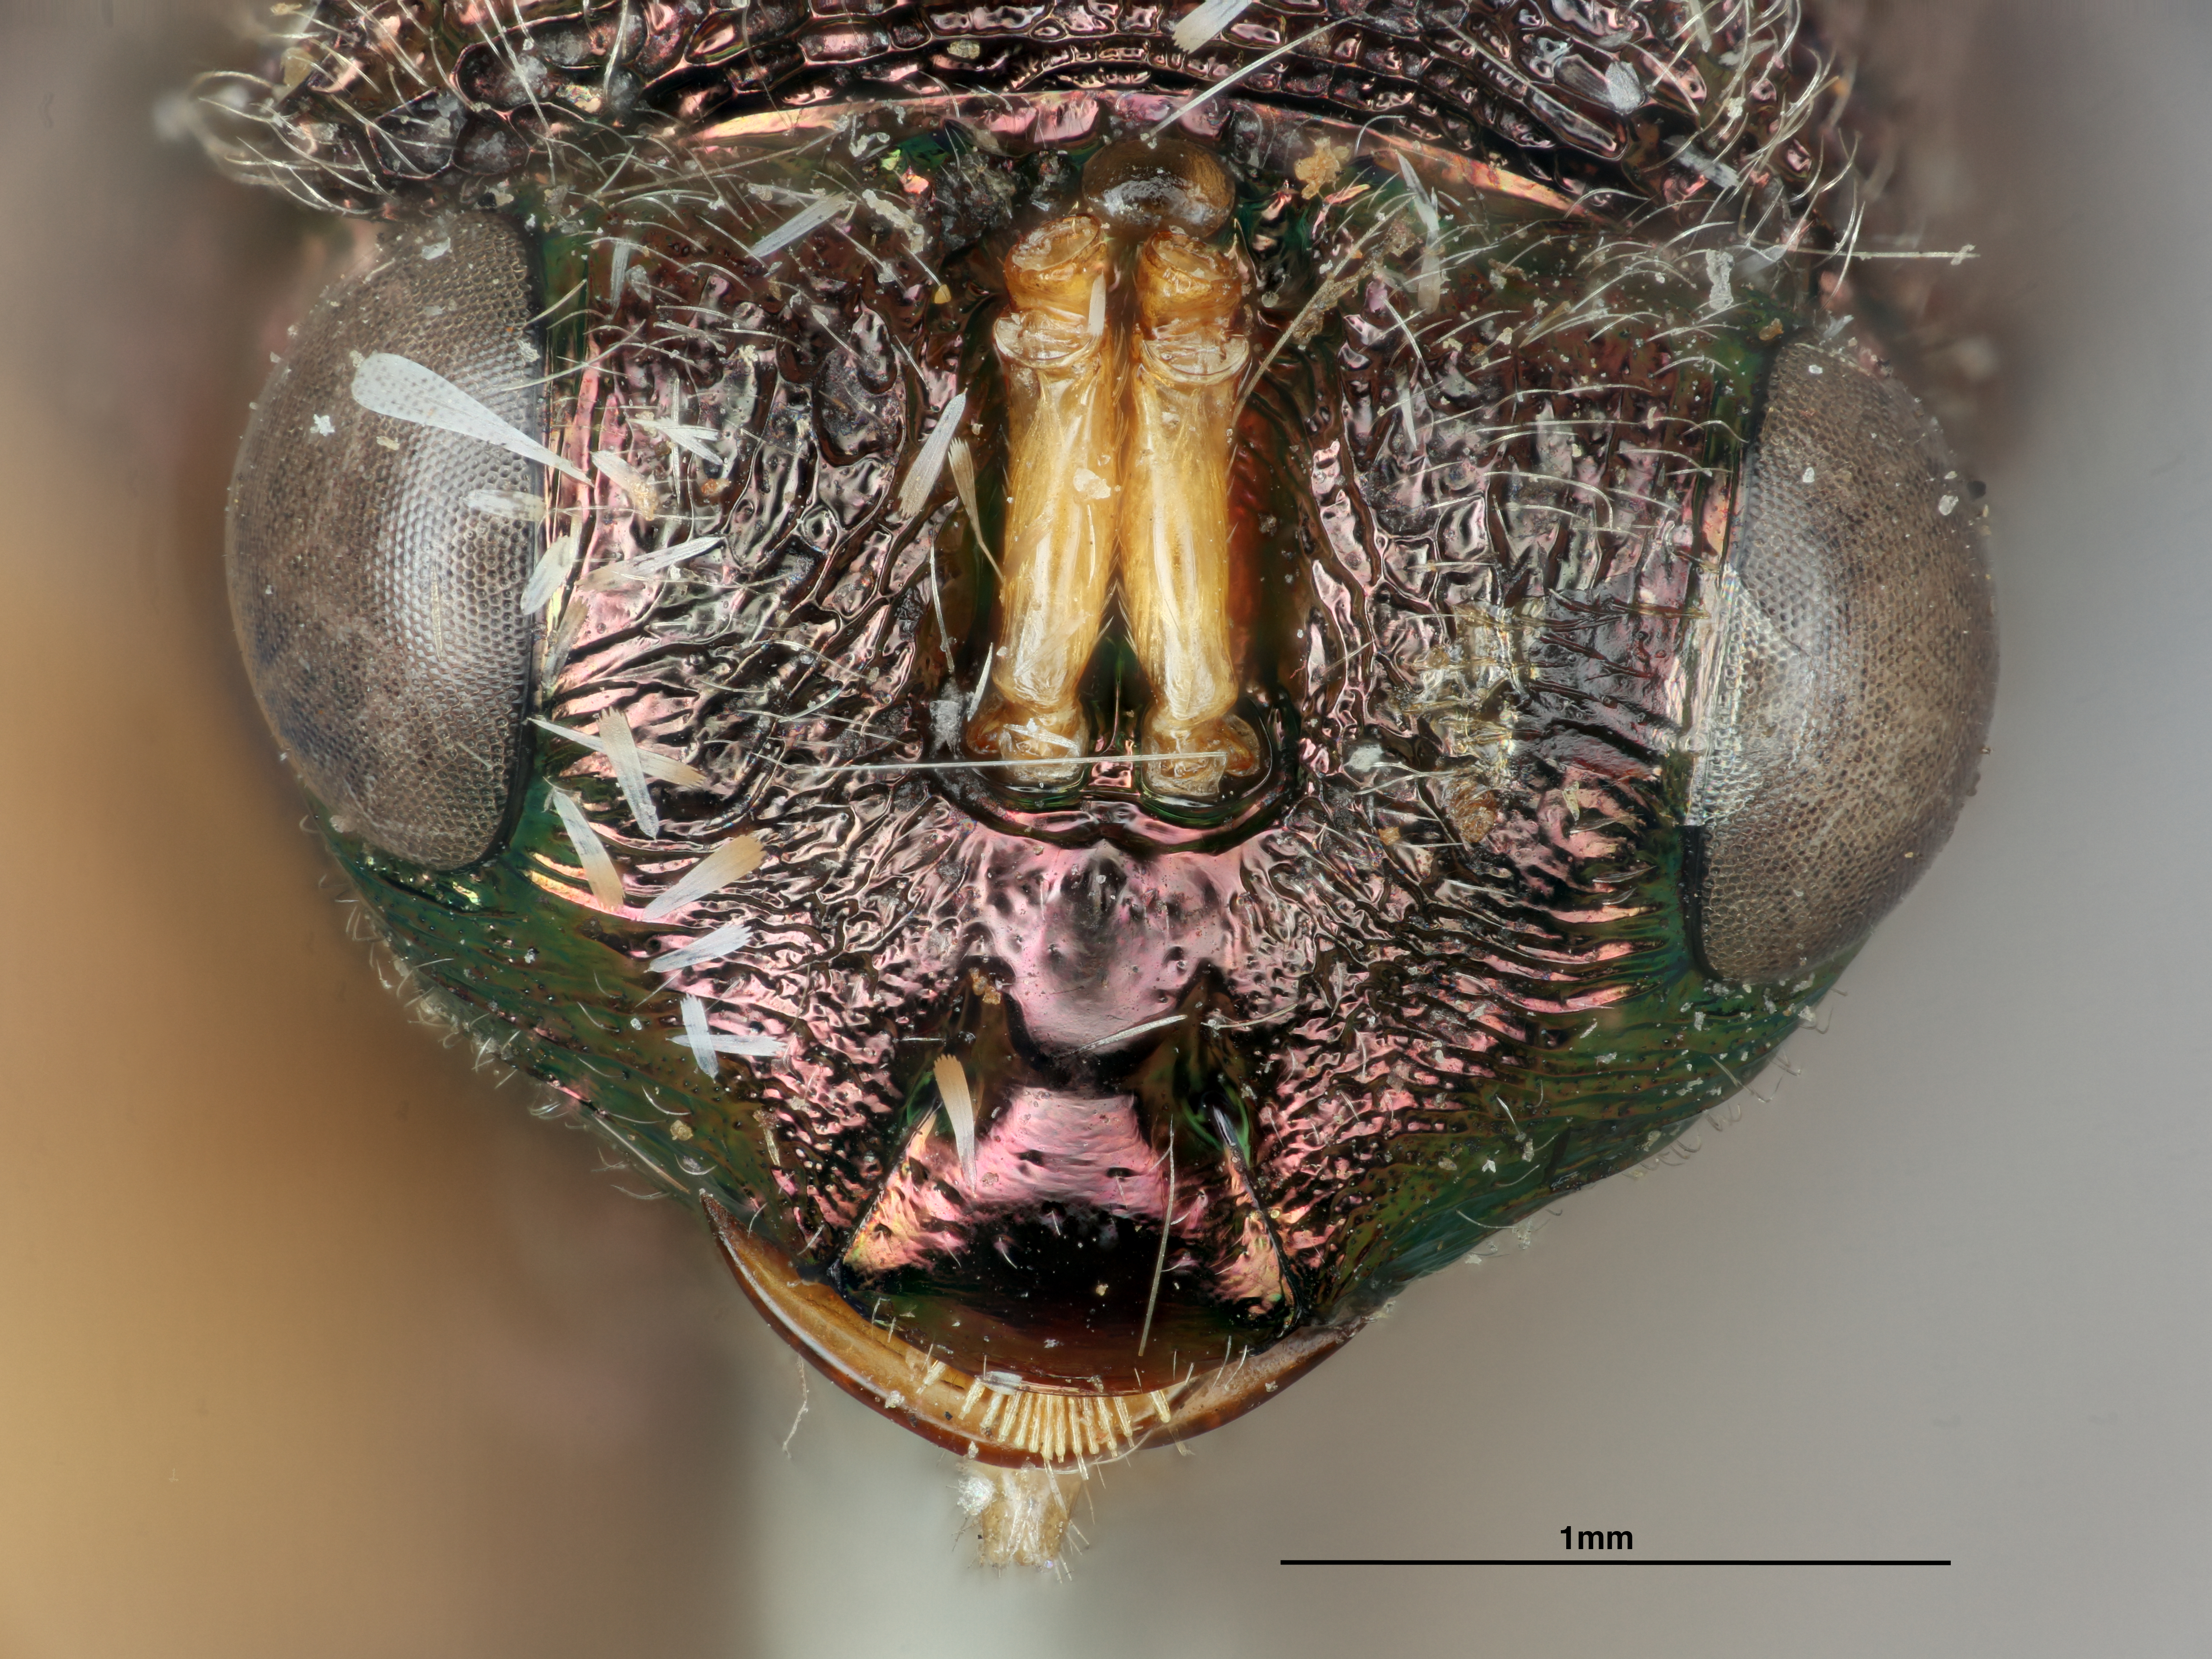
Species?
Metagea rufiventris
